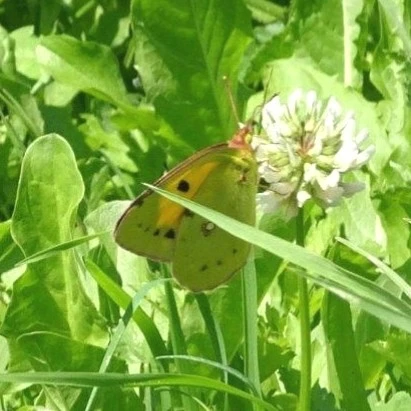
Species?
Colias croceus
